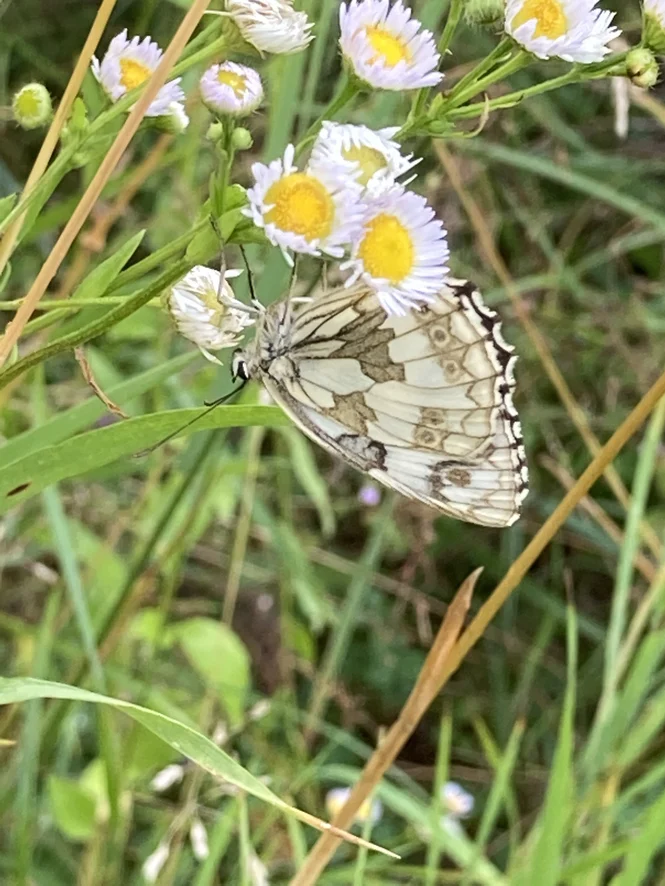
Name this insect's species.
Melanargia galathea
